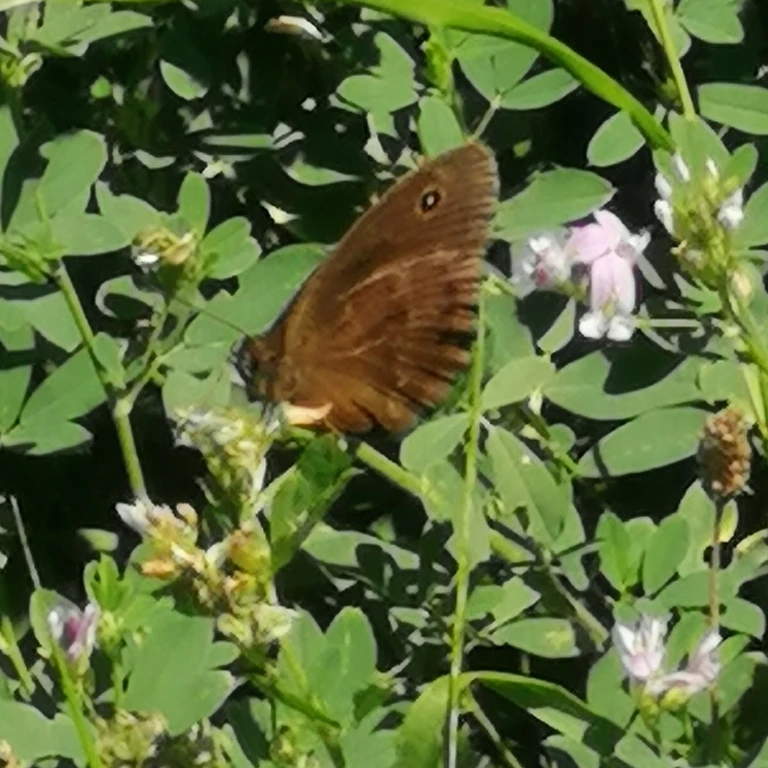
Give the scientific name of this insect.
Minois dryas
